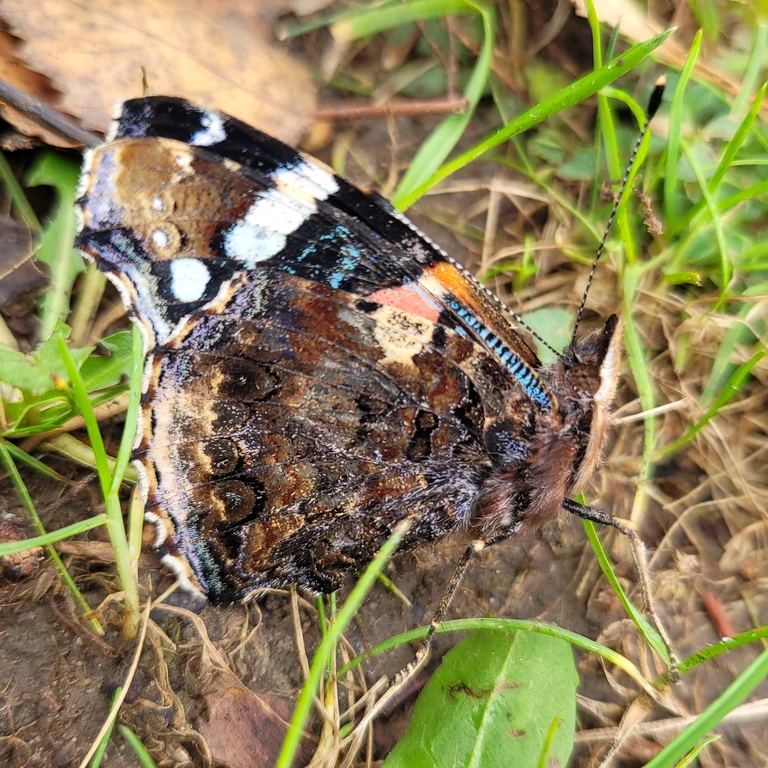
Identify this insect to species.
Vanessa atalanta
